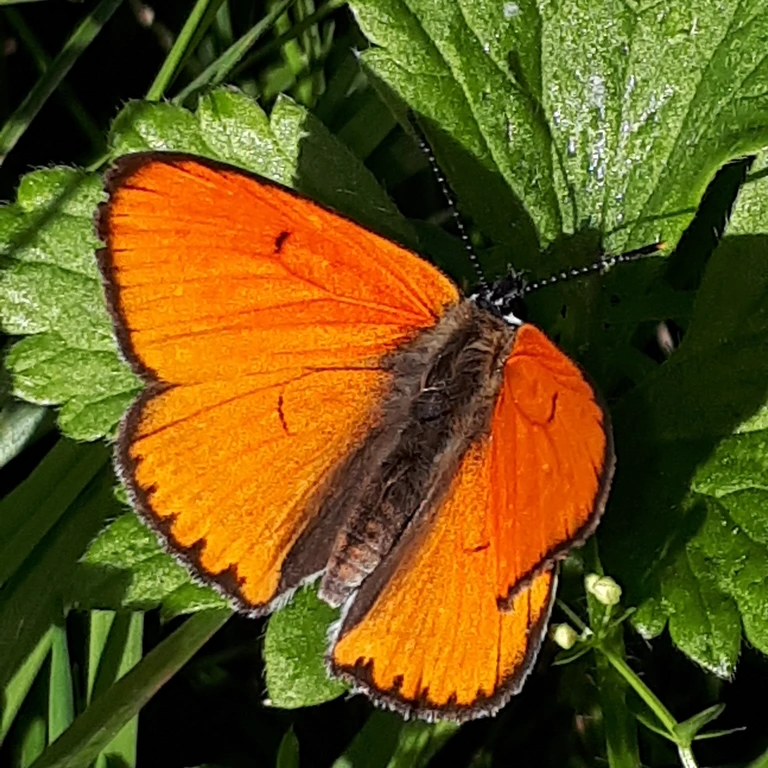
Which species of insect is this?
Lycaena dispar
